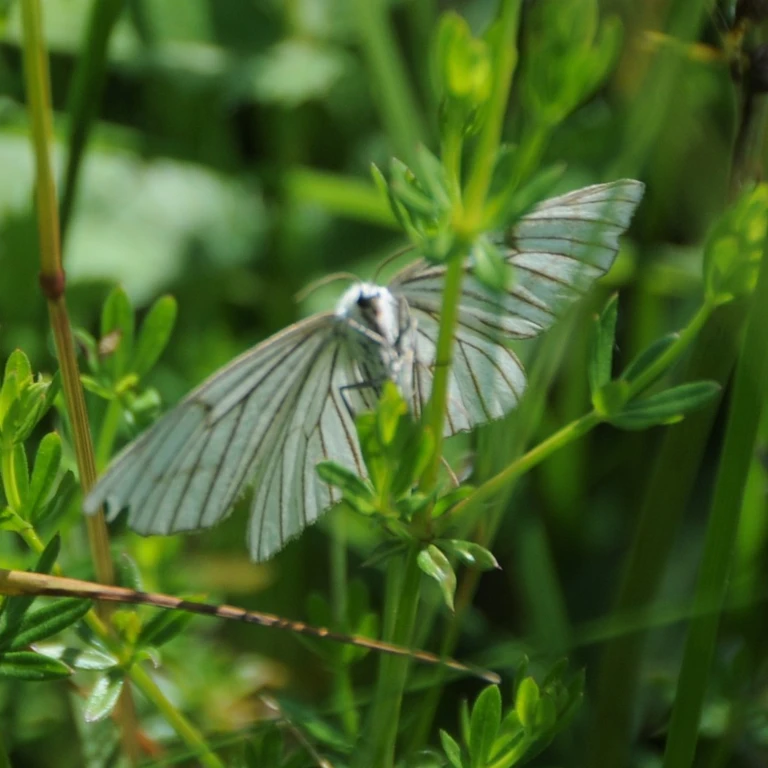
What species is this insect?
Siona lineata
